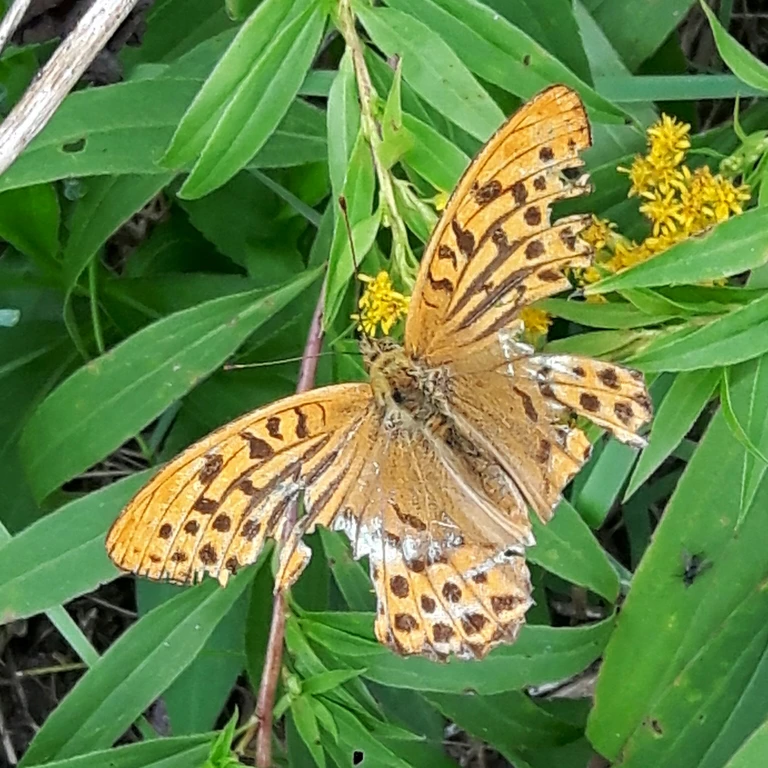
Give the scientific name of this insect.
Argynnis paphia
